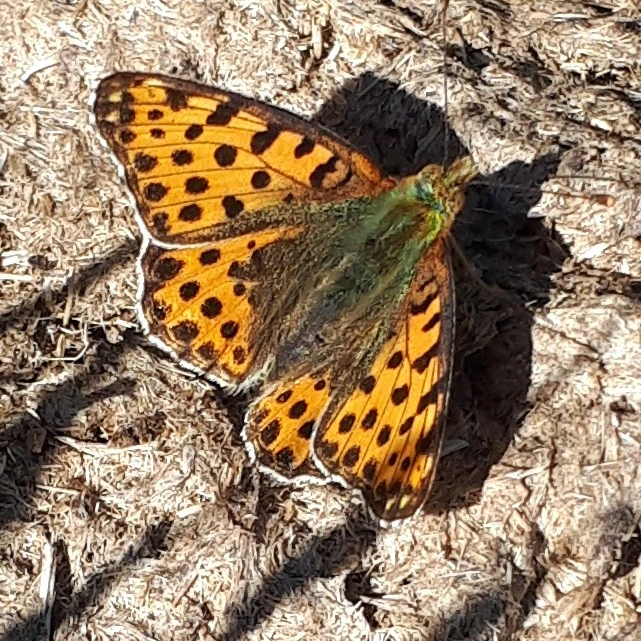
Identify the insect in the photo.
Issoria lathonia
